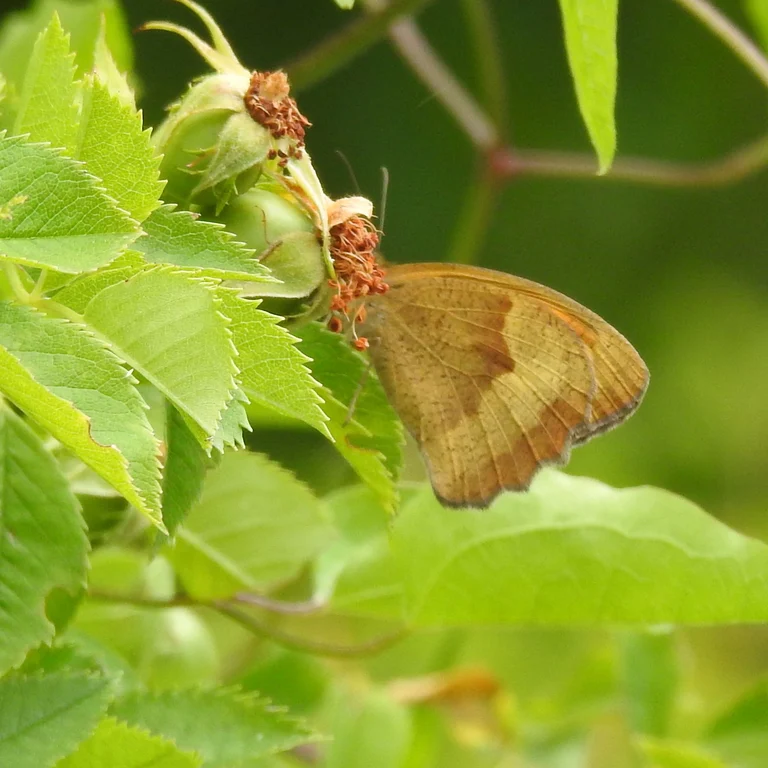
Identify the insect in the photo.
Maniola jurtina
